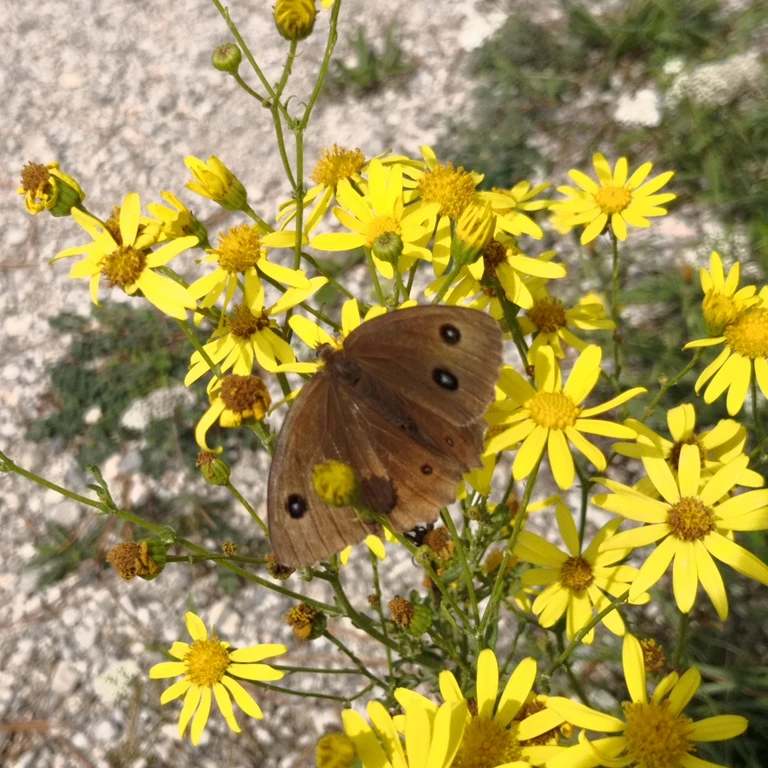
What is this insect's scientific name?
Minois dryas
